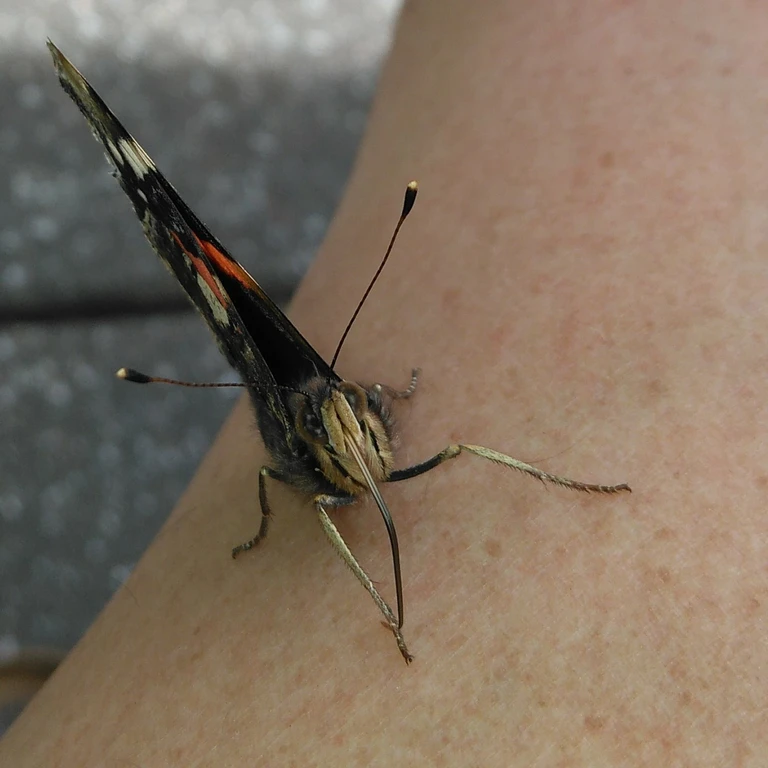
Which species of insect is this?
Vanessa atalanta
